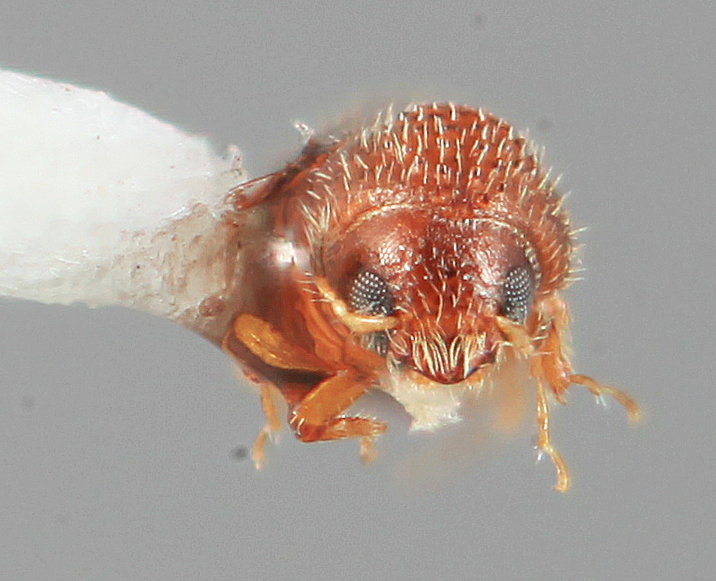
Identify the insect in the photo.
Pseudothysanoes atomus
